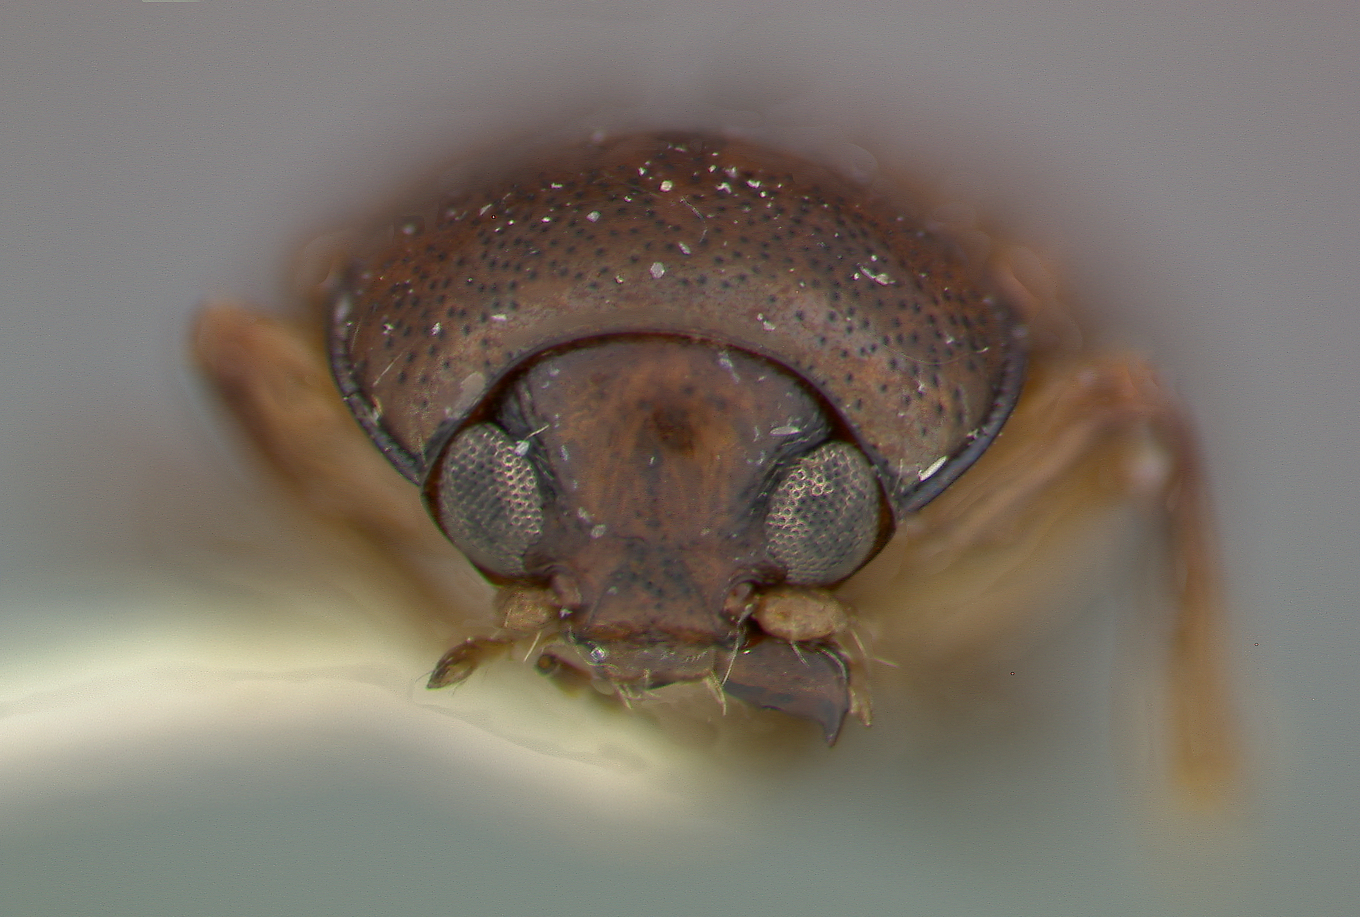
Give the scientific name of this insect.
Colaspoides weisei
